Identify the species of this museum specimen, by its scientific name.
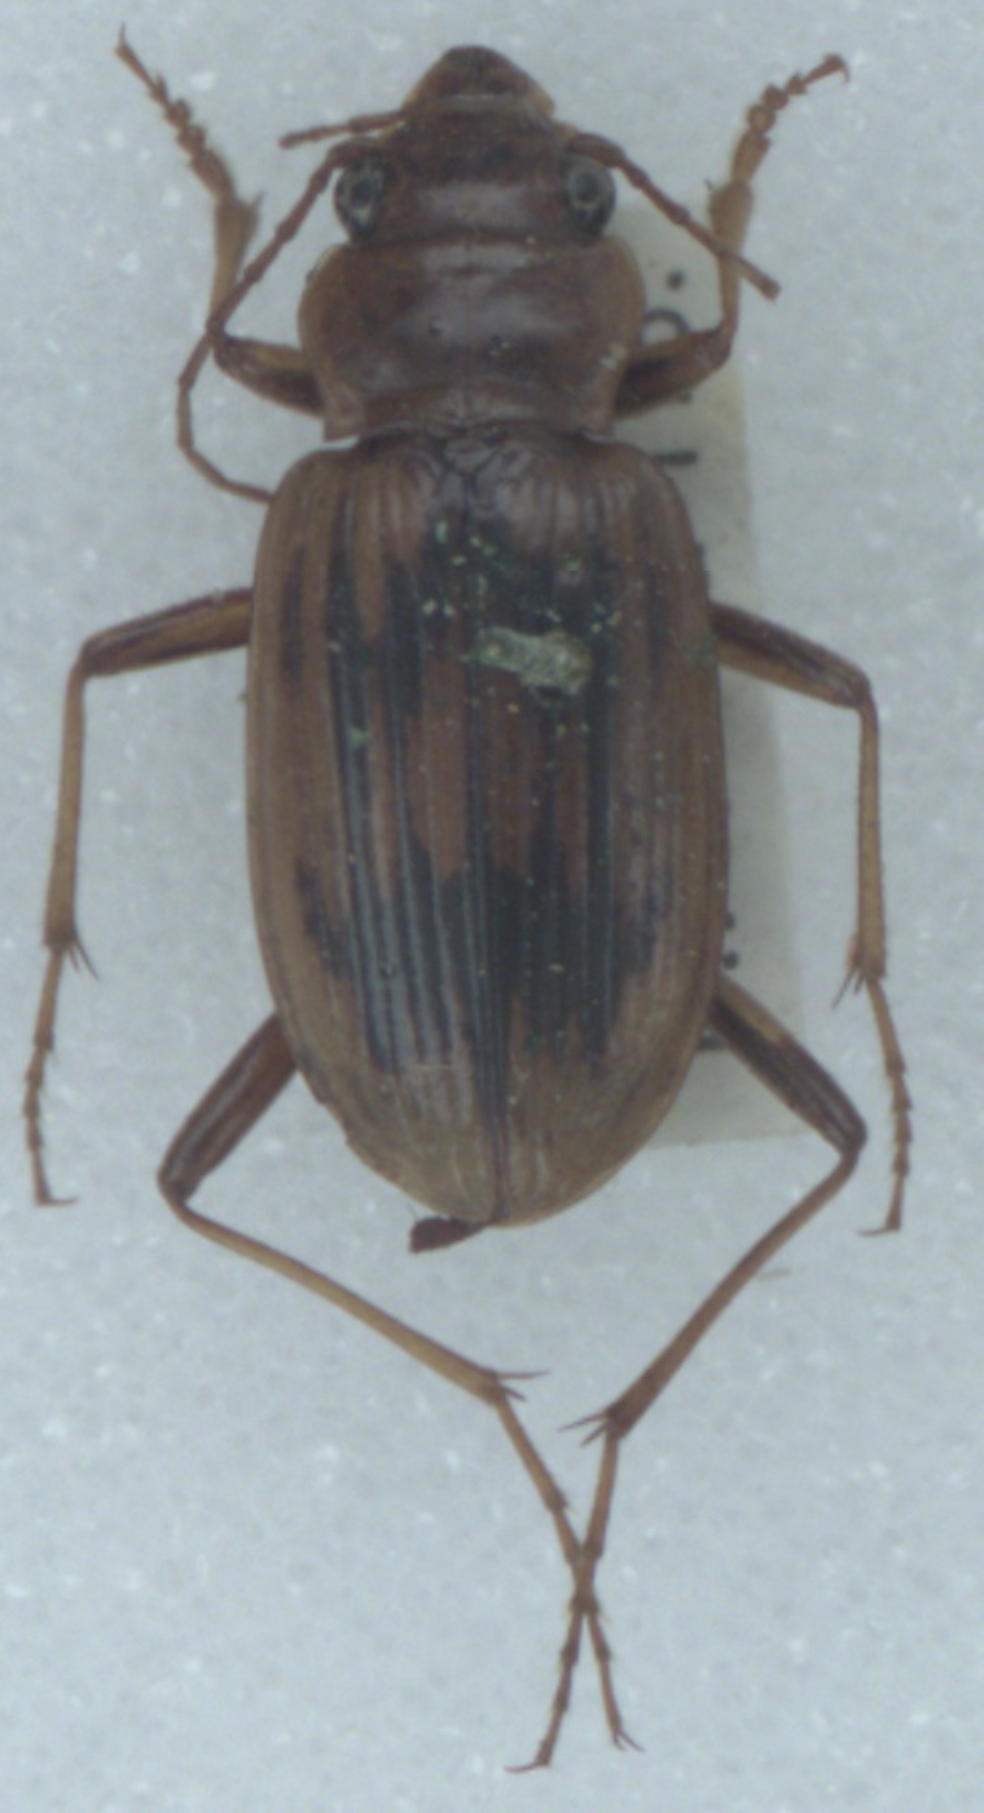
Nebria complanata
